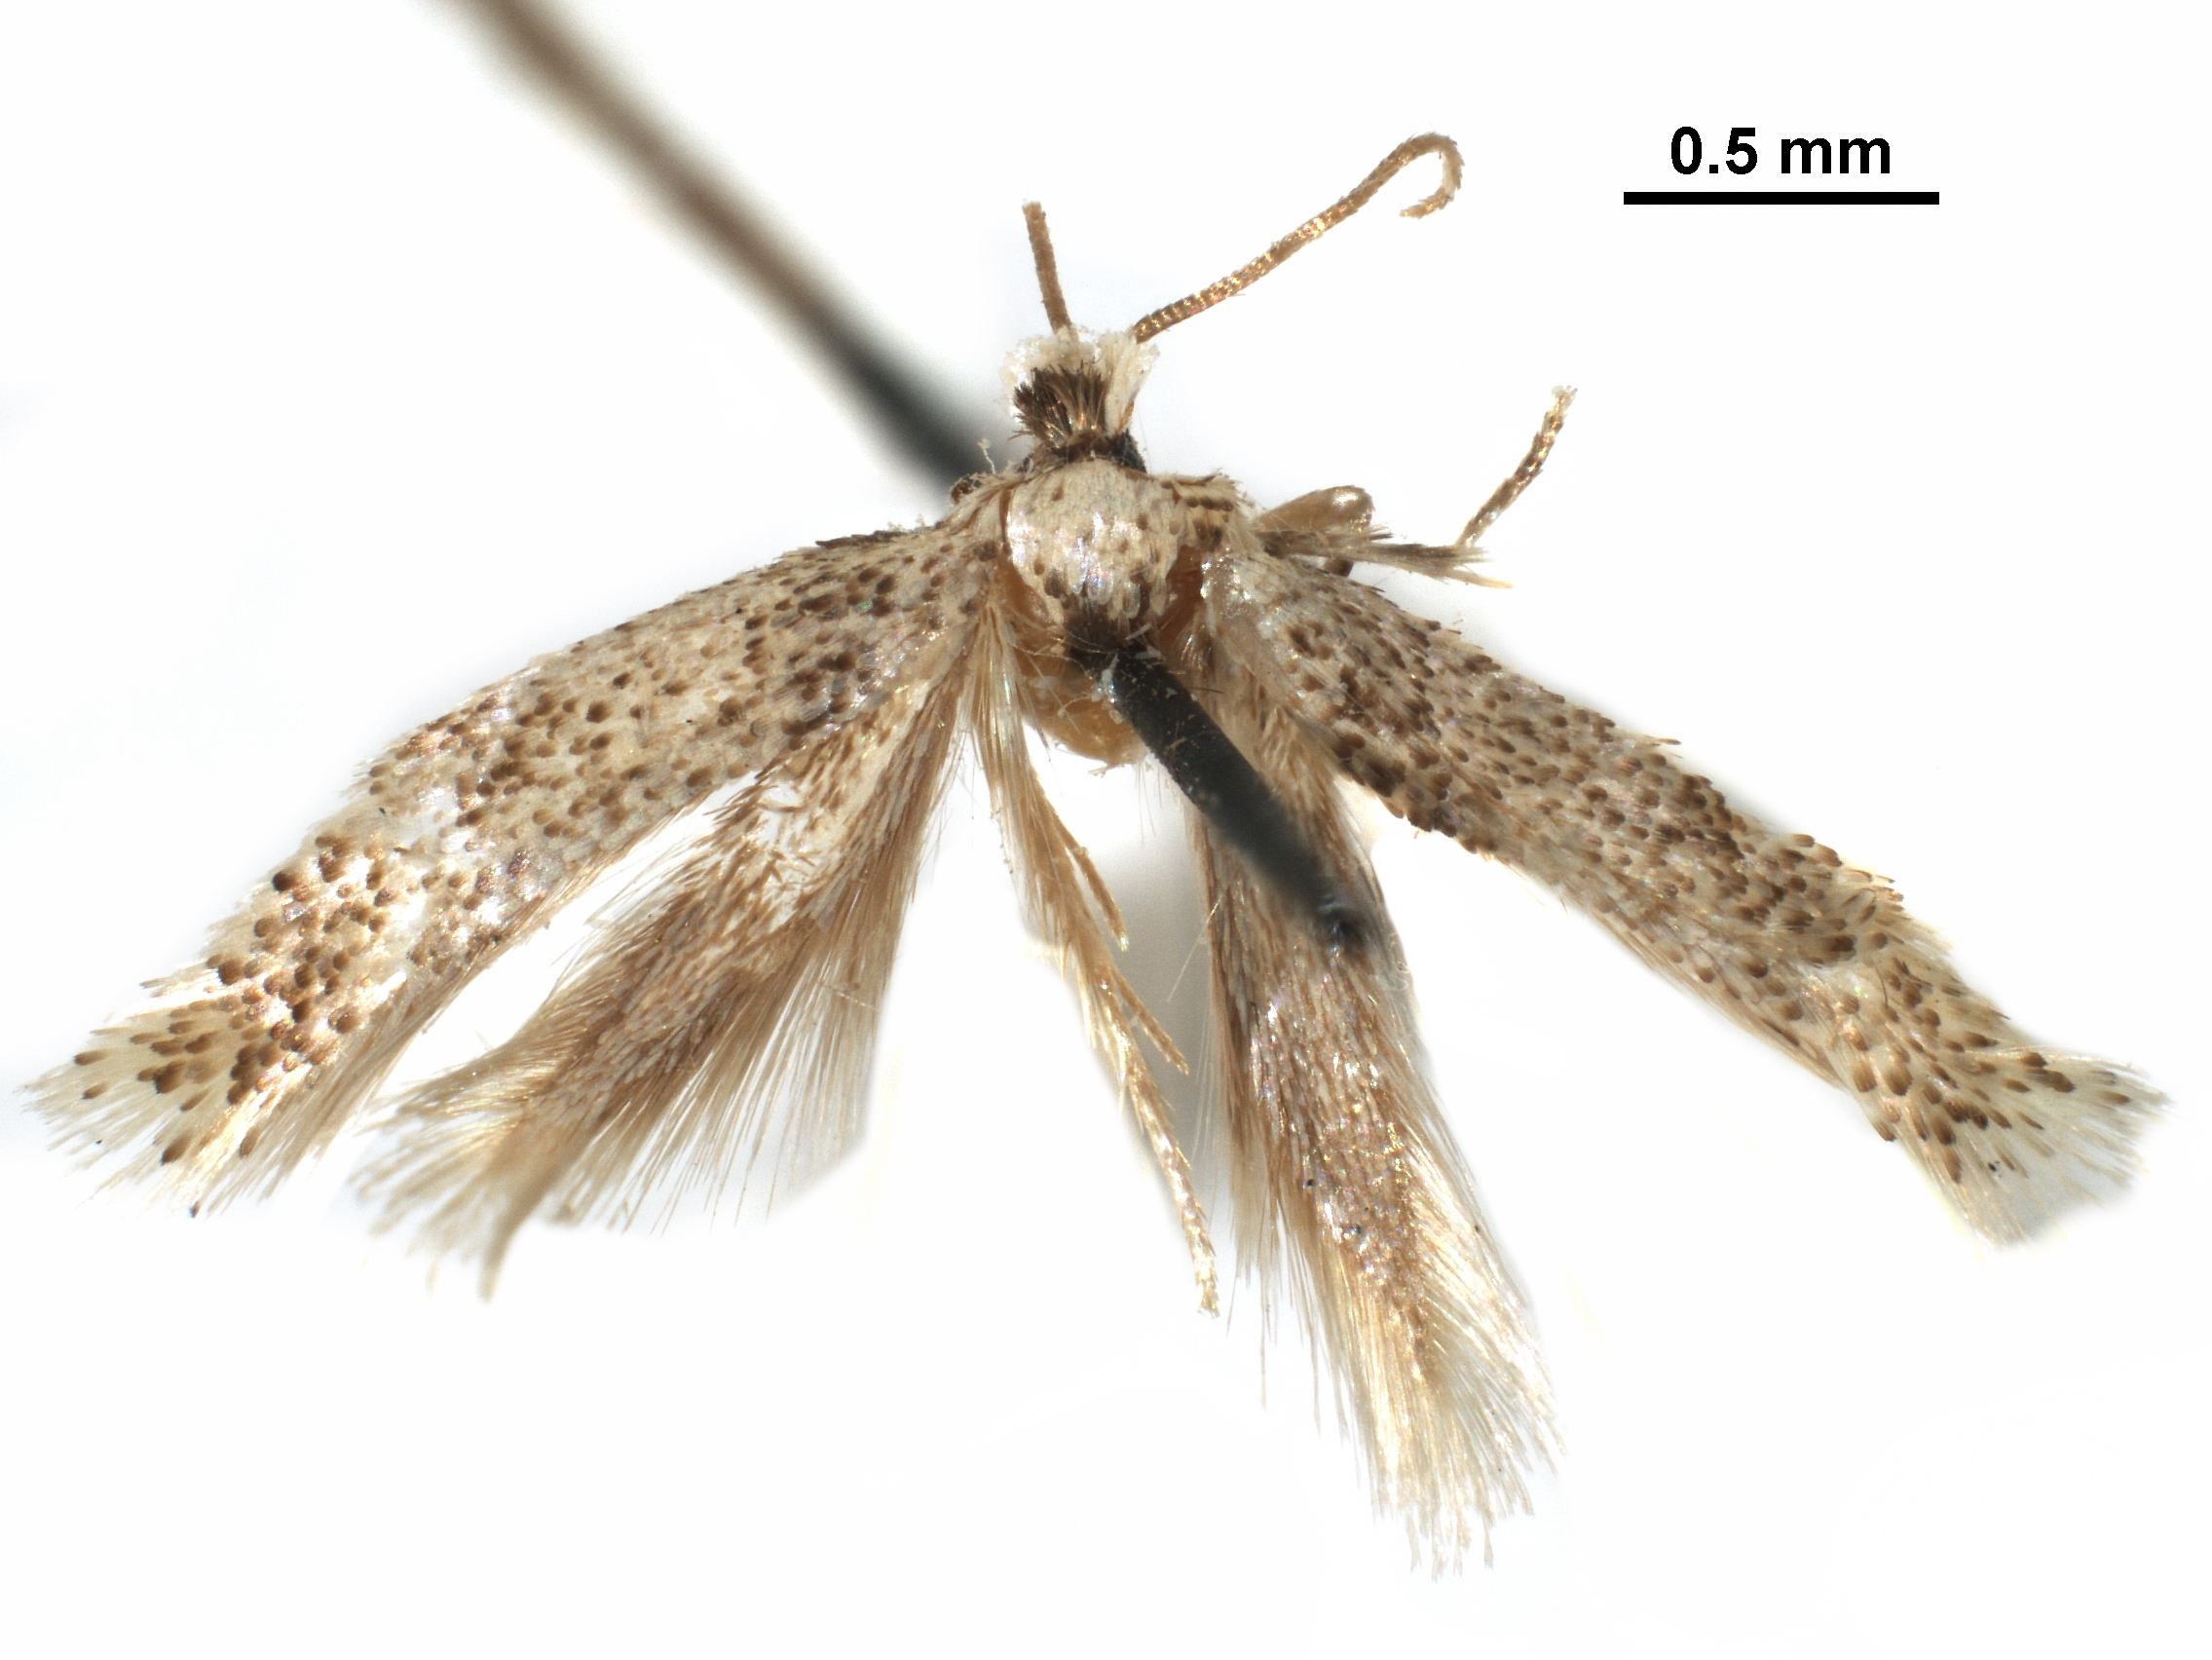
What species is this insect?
Zimmermannia grandisella
